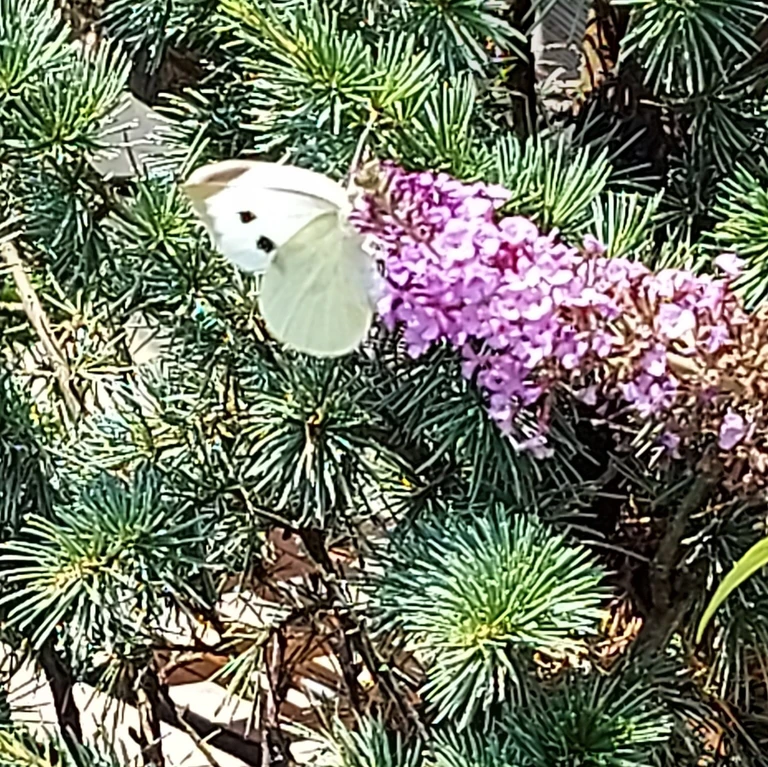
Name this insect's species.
Pieris brassicae
